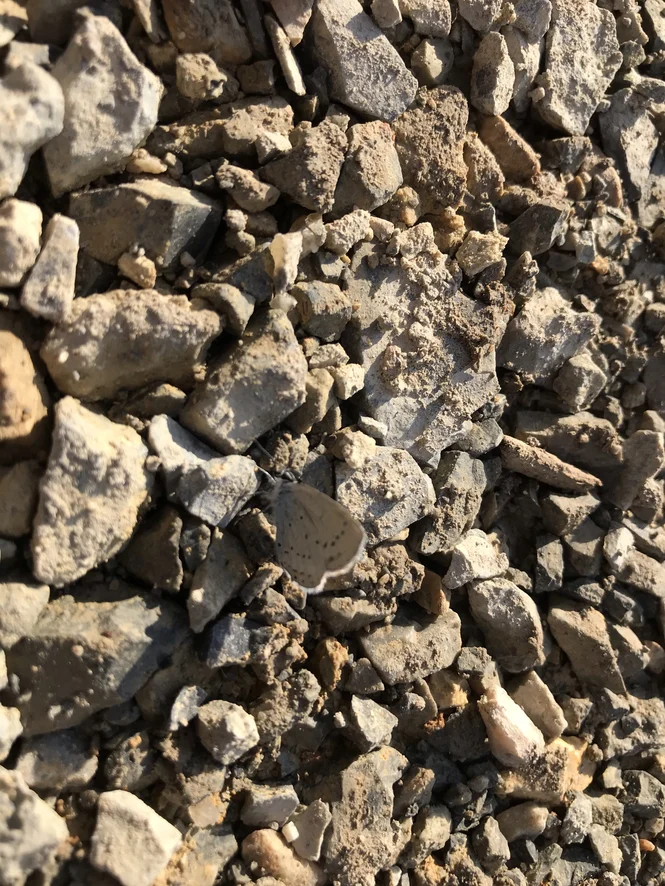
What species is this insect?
Cupido argiades (also Elkalyce argiades)
